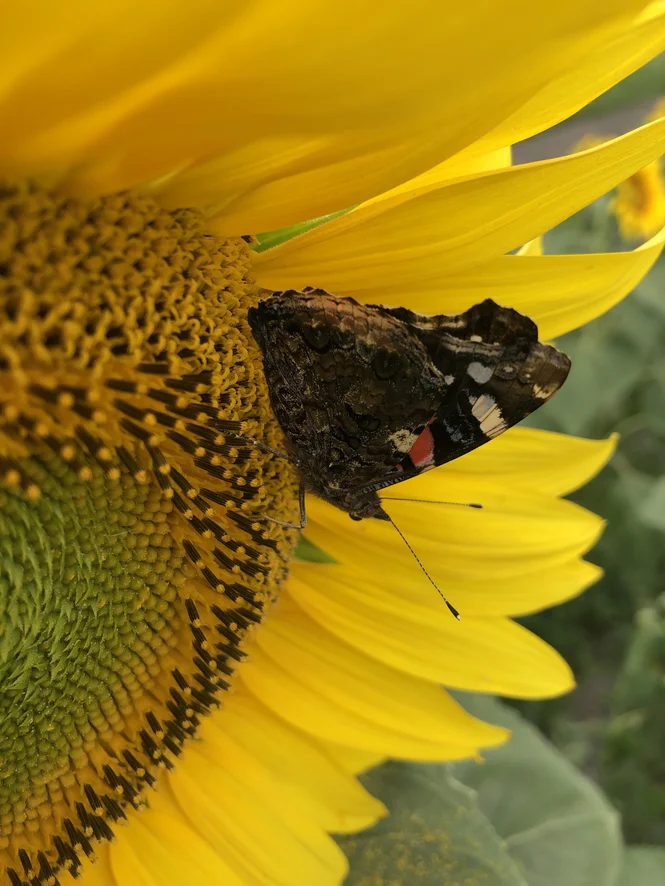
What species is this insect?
Vanessa atalanta
